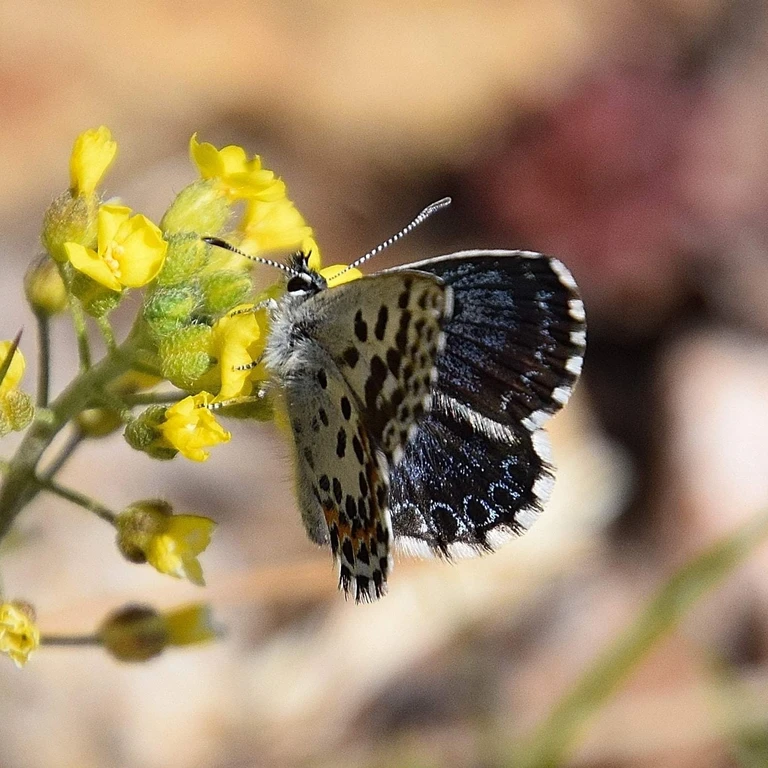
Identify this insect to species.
Scolitantides orion
